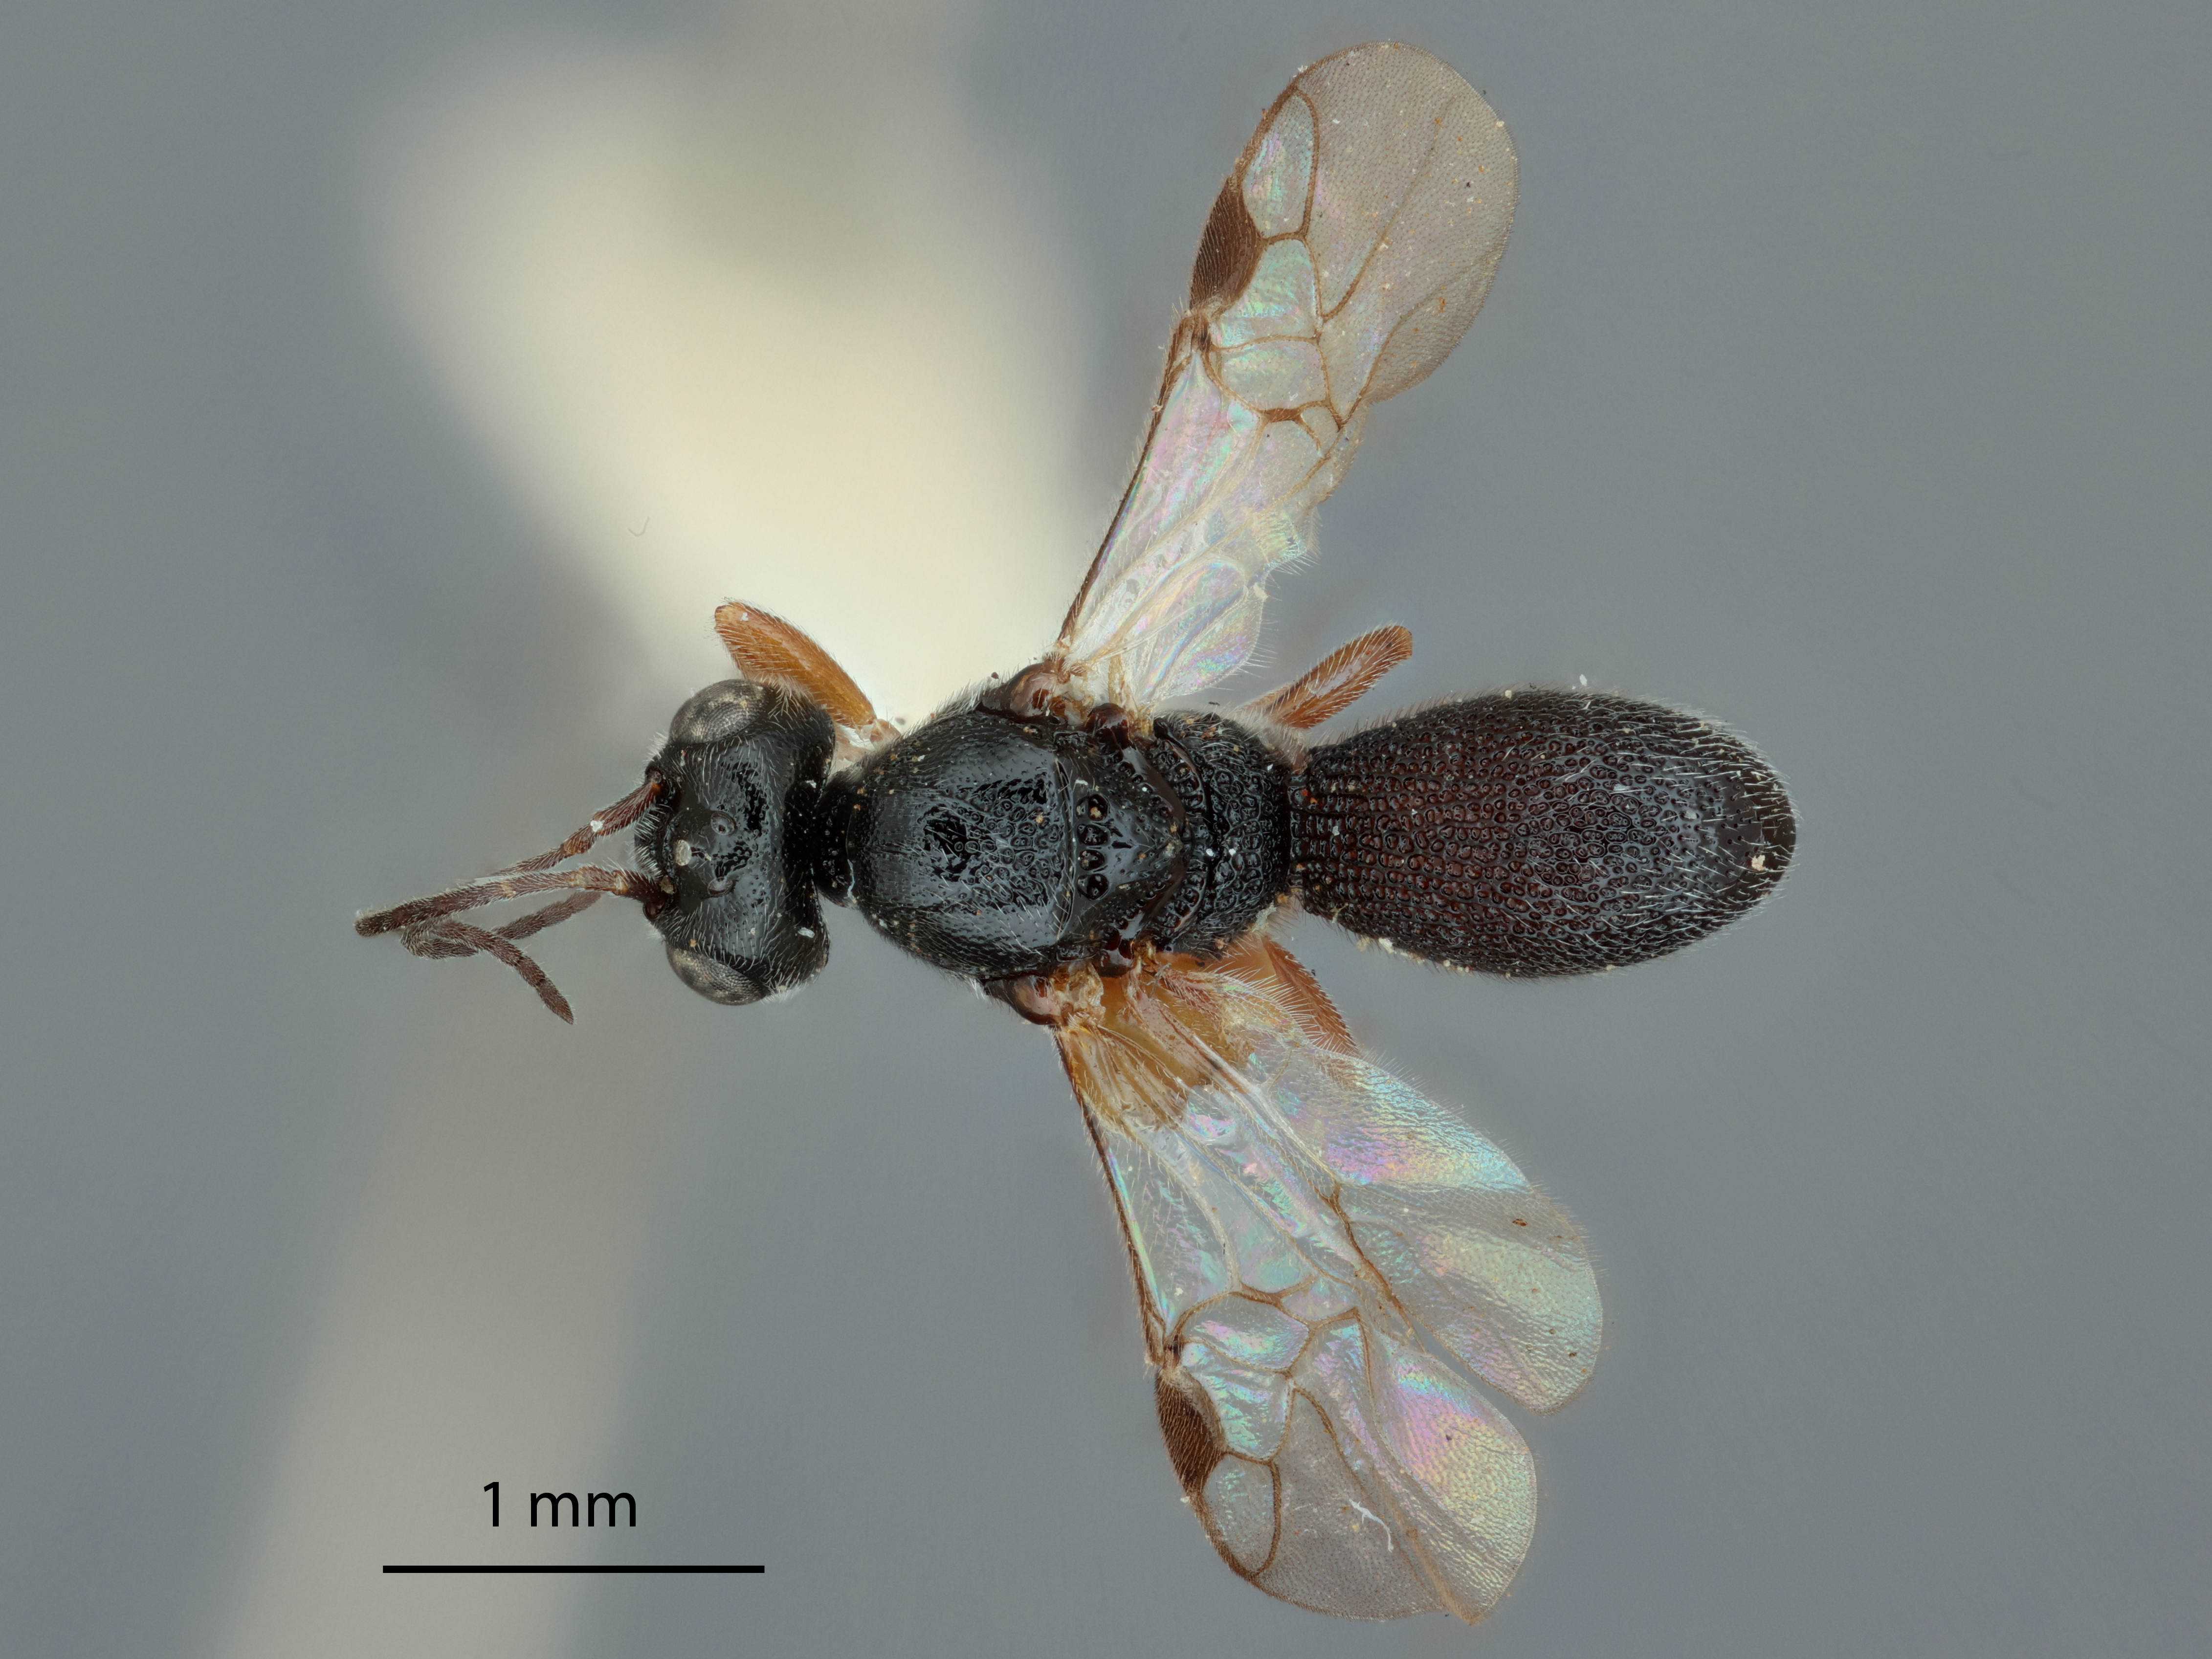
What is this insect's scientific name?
Urosigalphus pini
